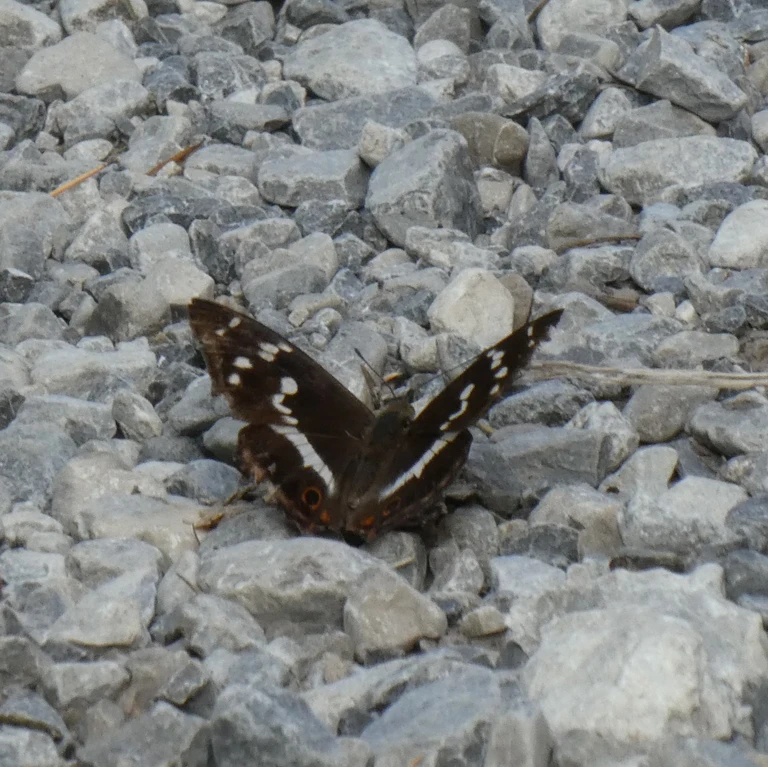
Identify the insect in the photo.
Apatura iris
